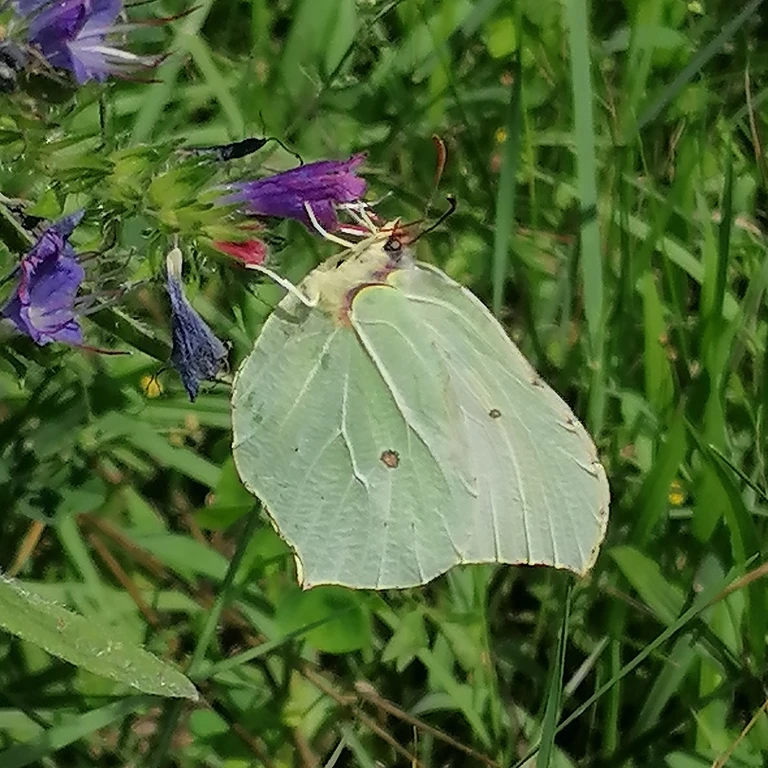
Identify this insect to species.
Gonepteryx rhamni
